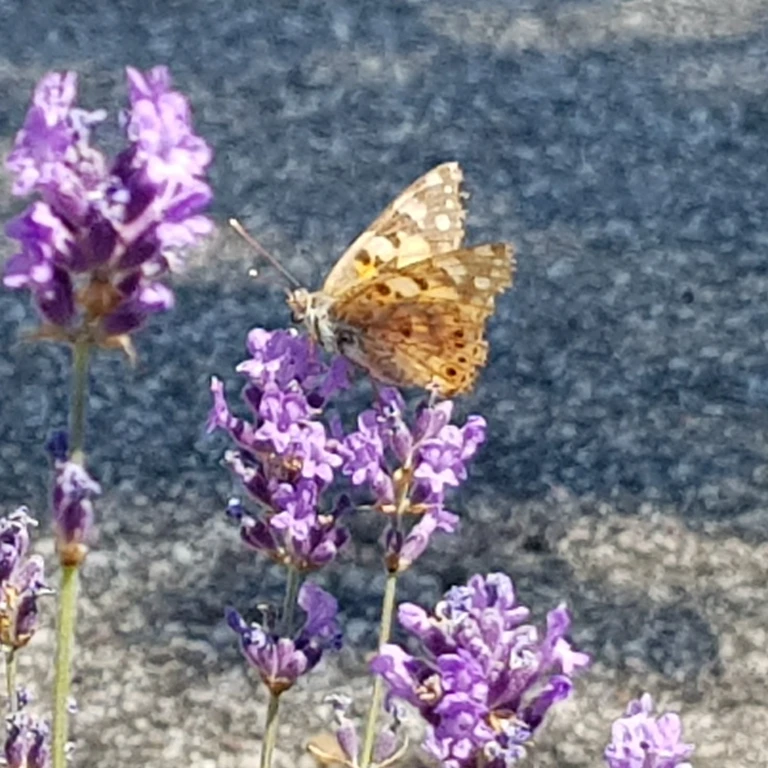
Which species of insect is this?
Vanessa cardui
